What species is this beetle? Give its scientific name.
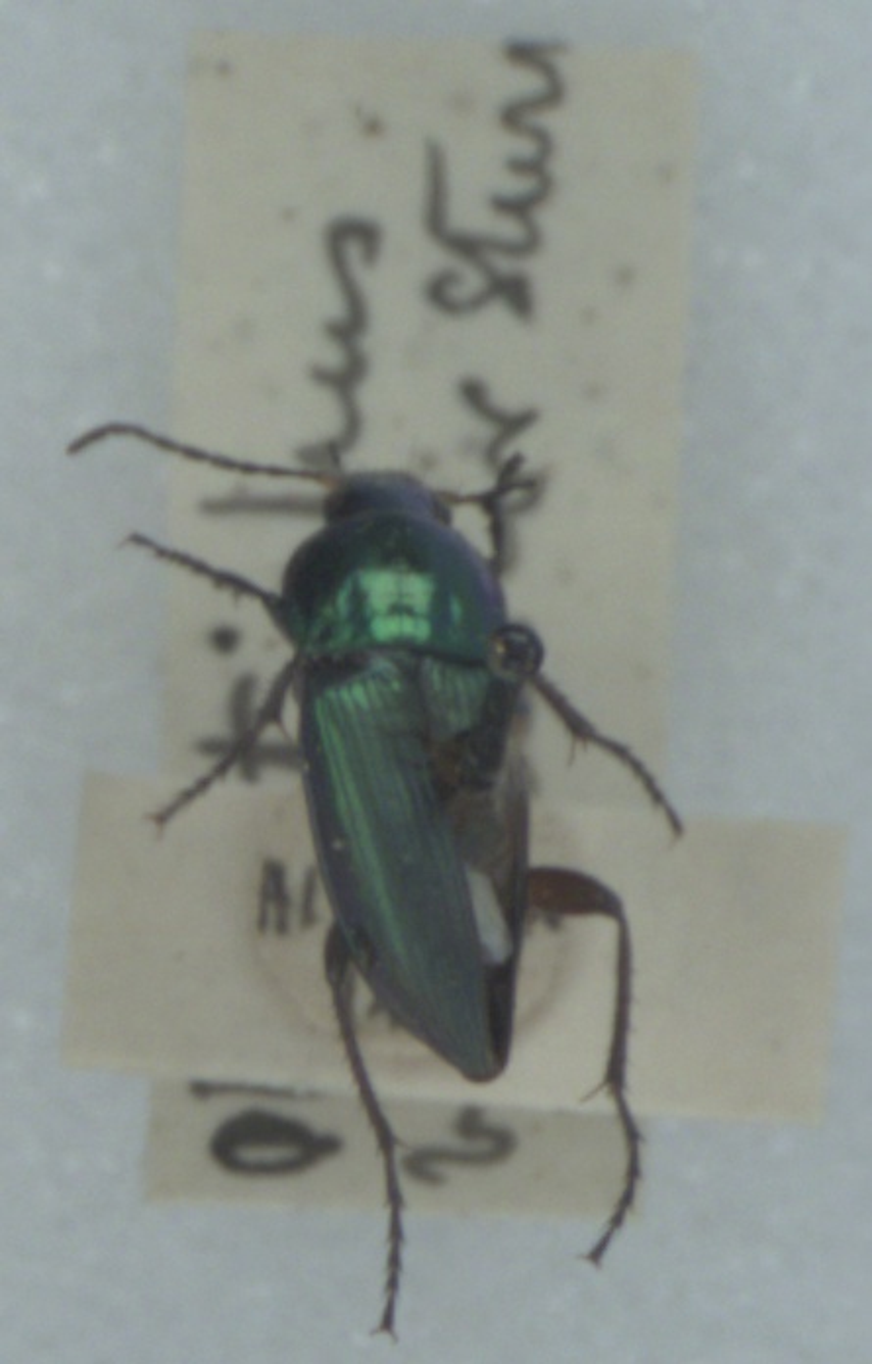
Poecilus versicolor
